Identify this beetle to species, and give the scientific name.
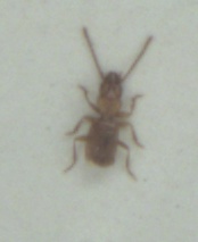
Aepus marinus
